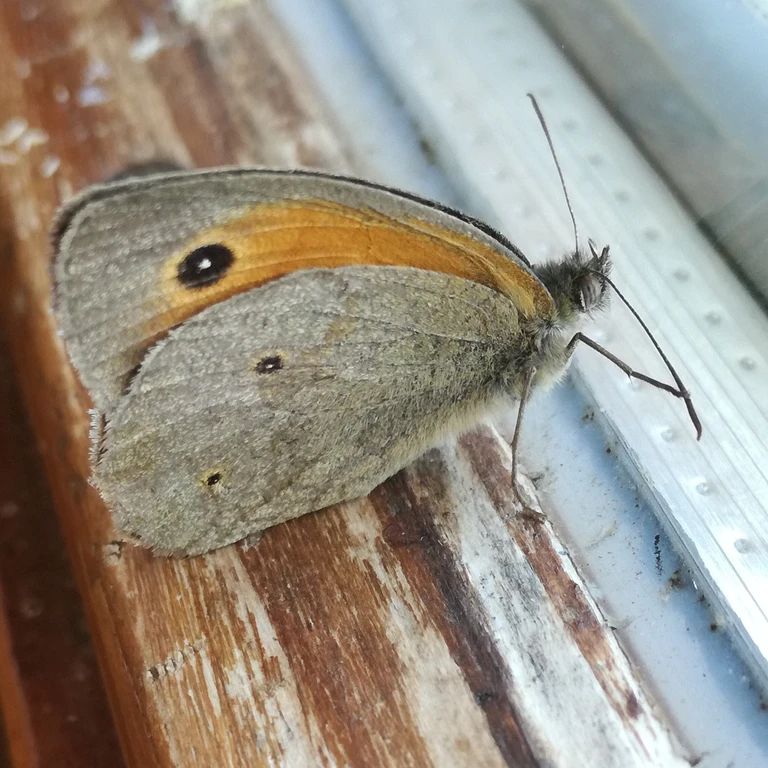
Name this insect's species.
Maniola jurtina
